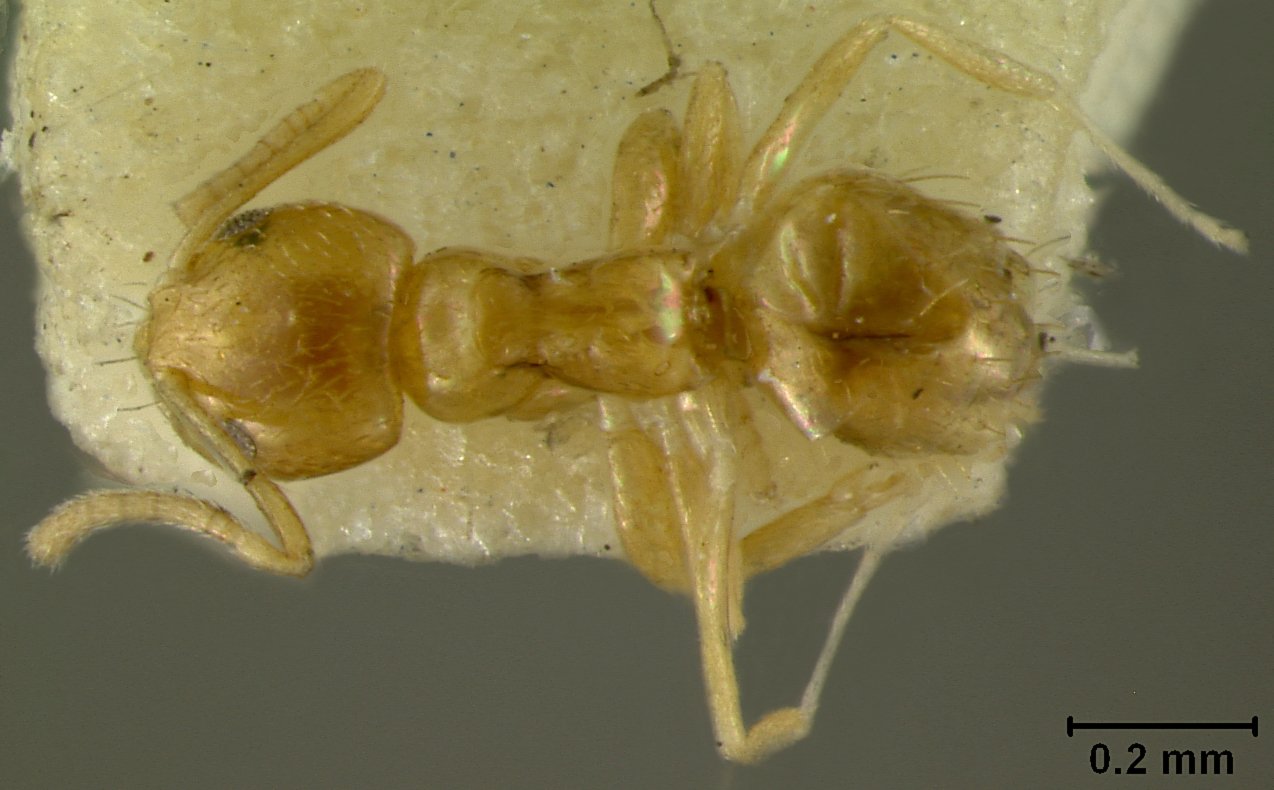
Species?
Plagiolepis foreli
